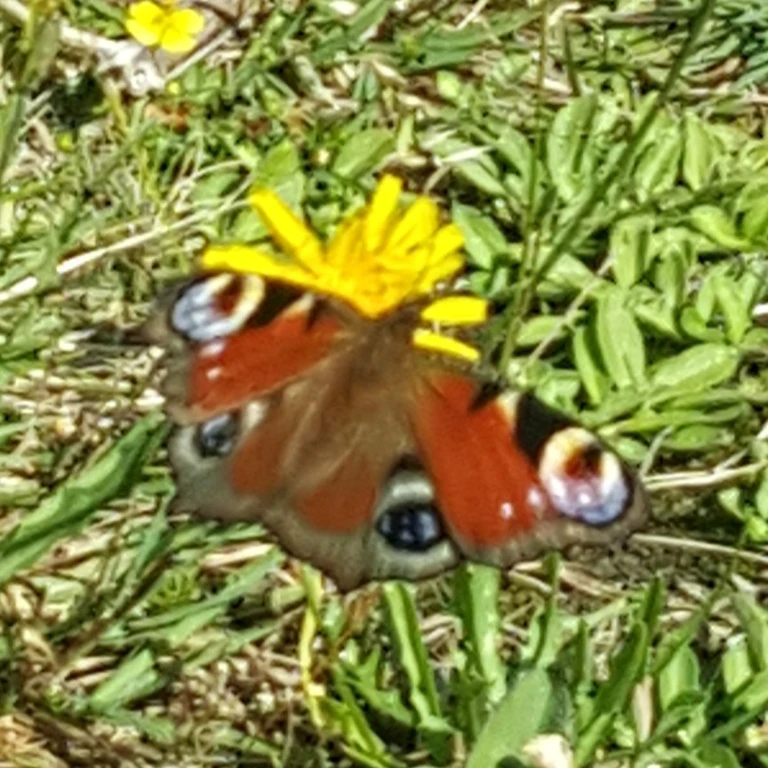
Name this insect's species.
Aglais io
